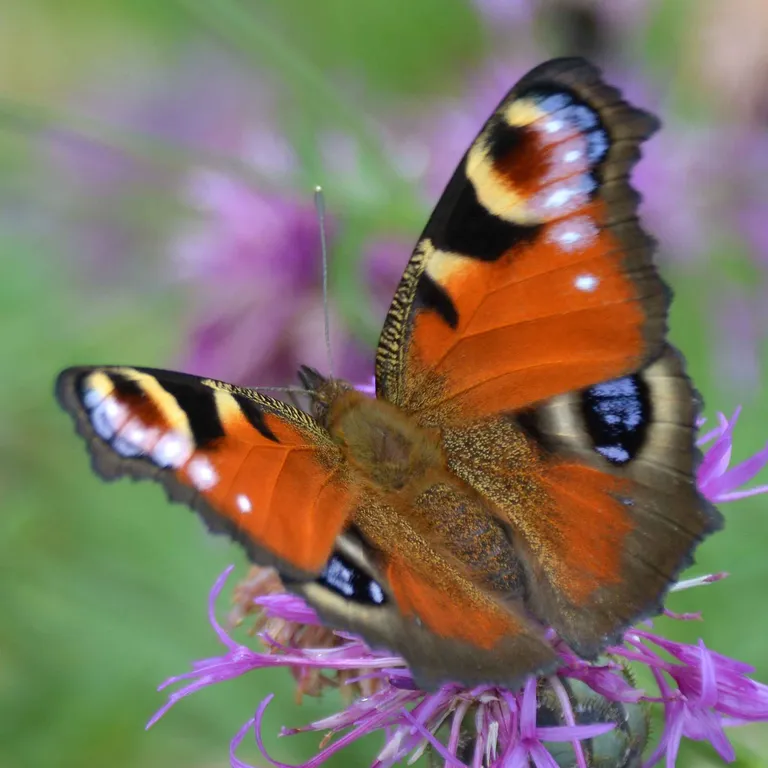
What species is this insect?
Aglais io
